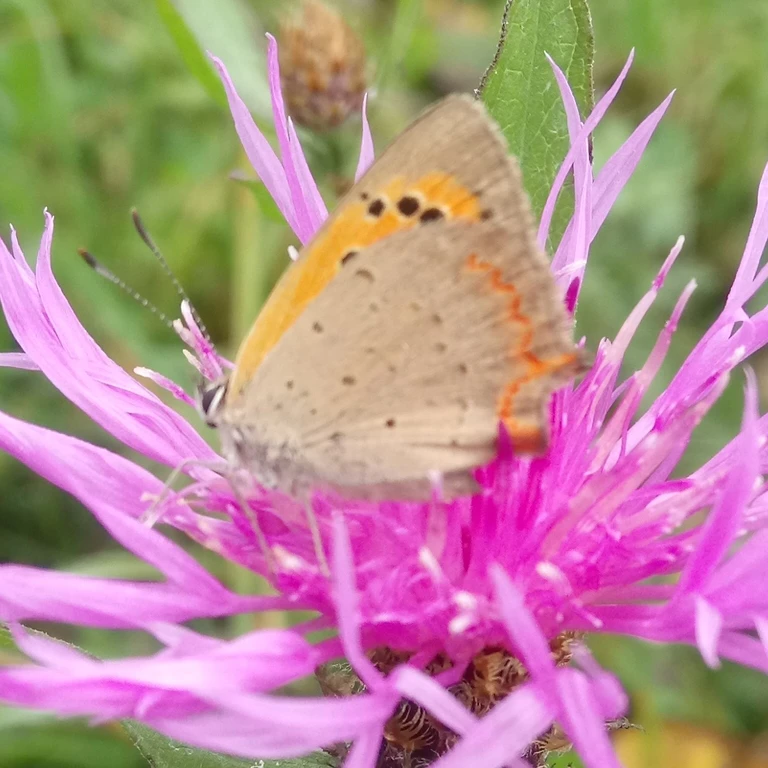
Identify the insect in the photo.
Lycaena phlaeas
